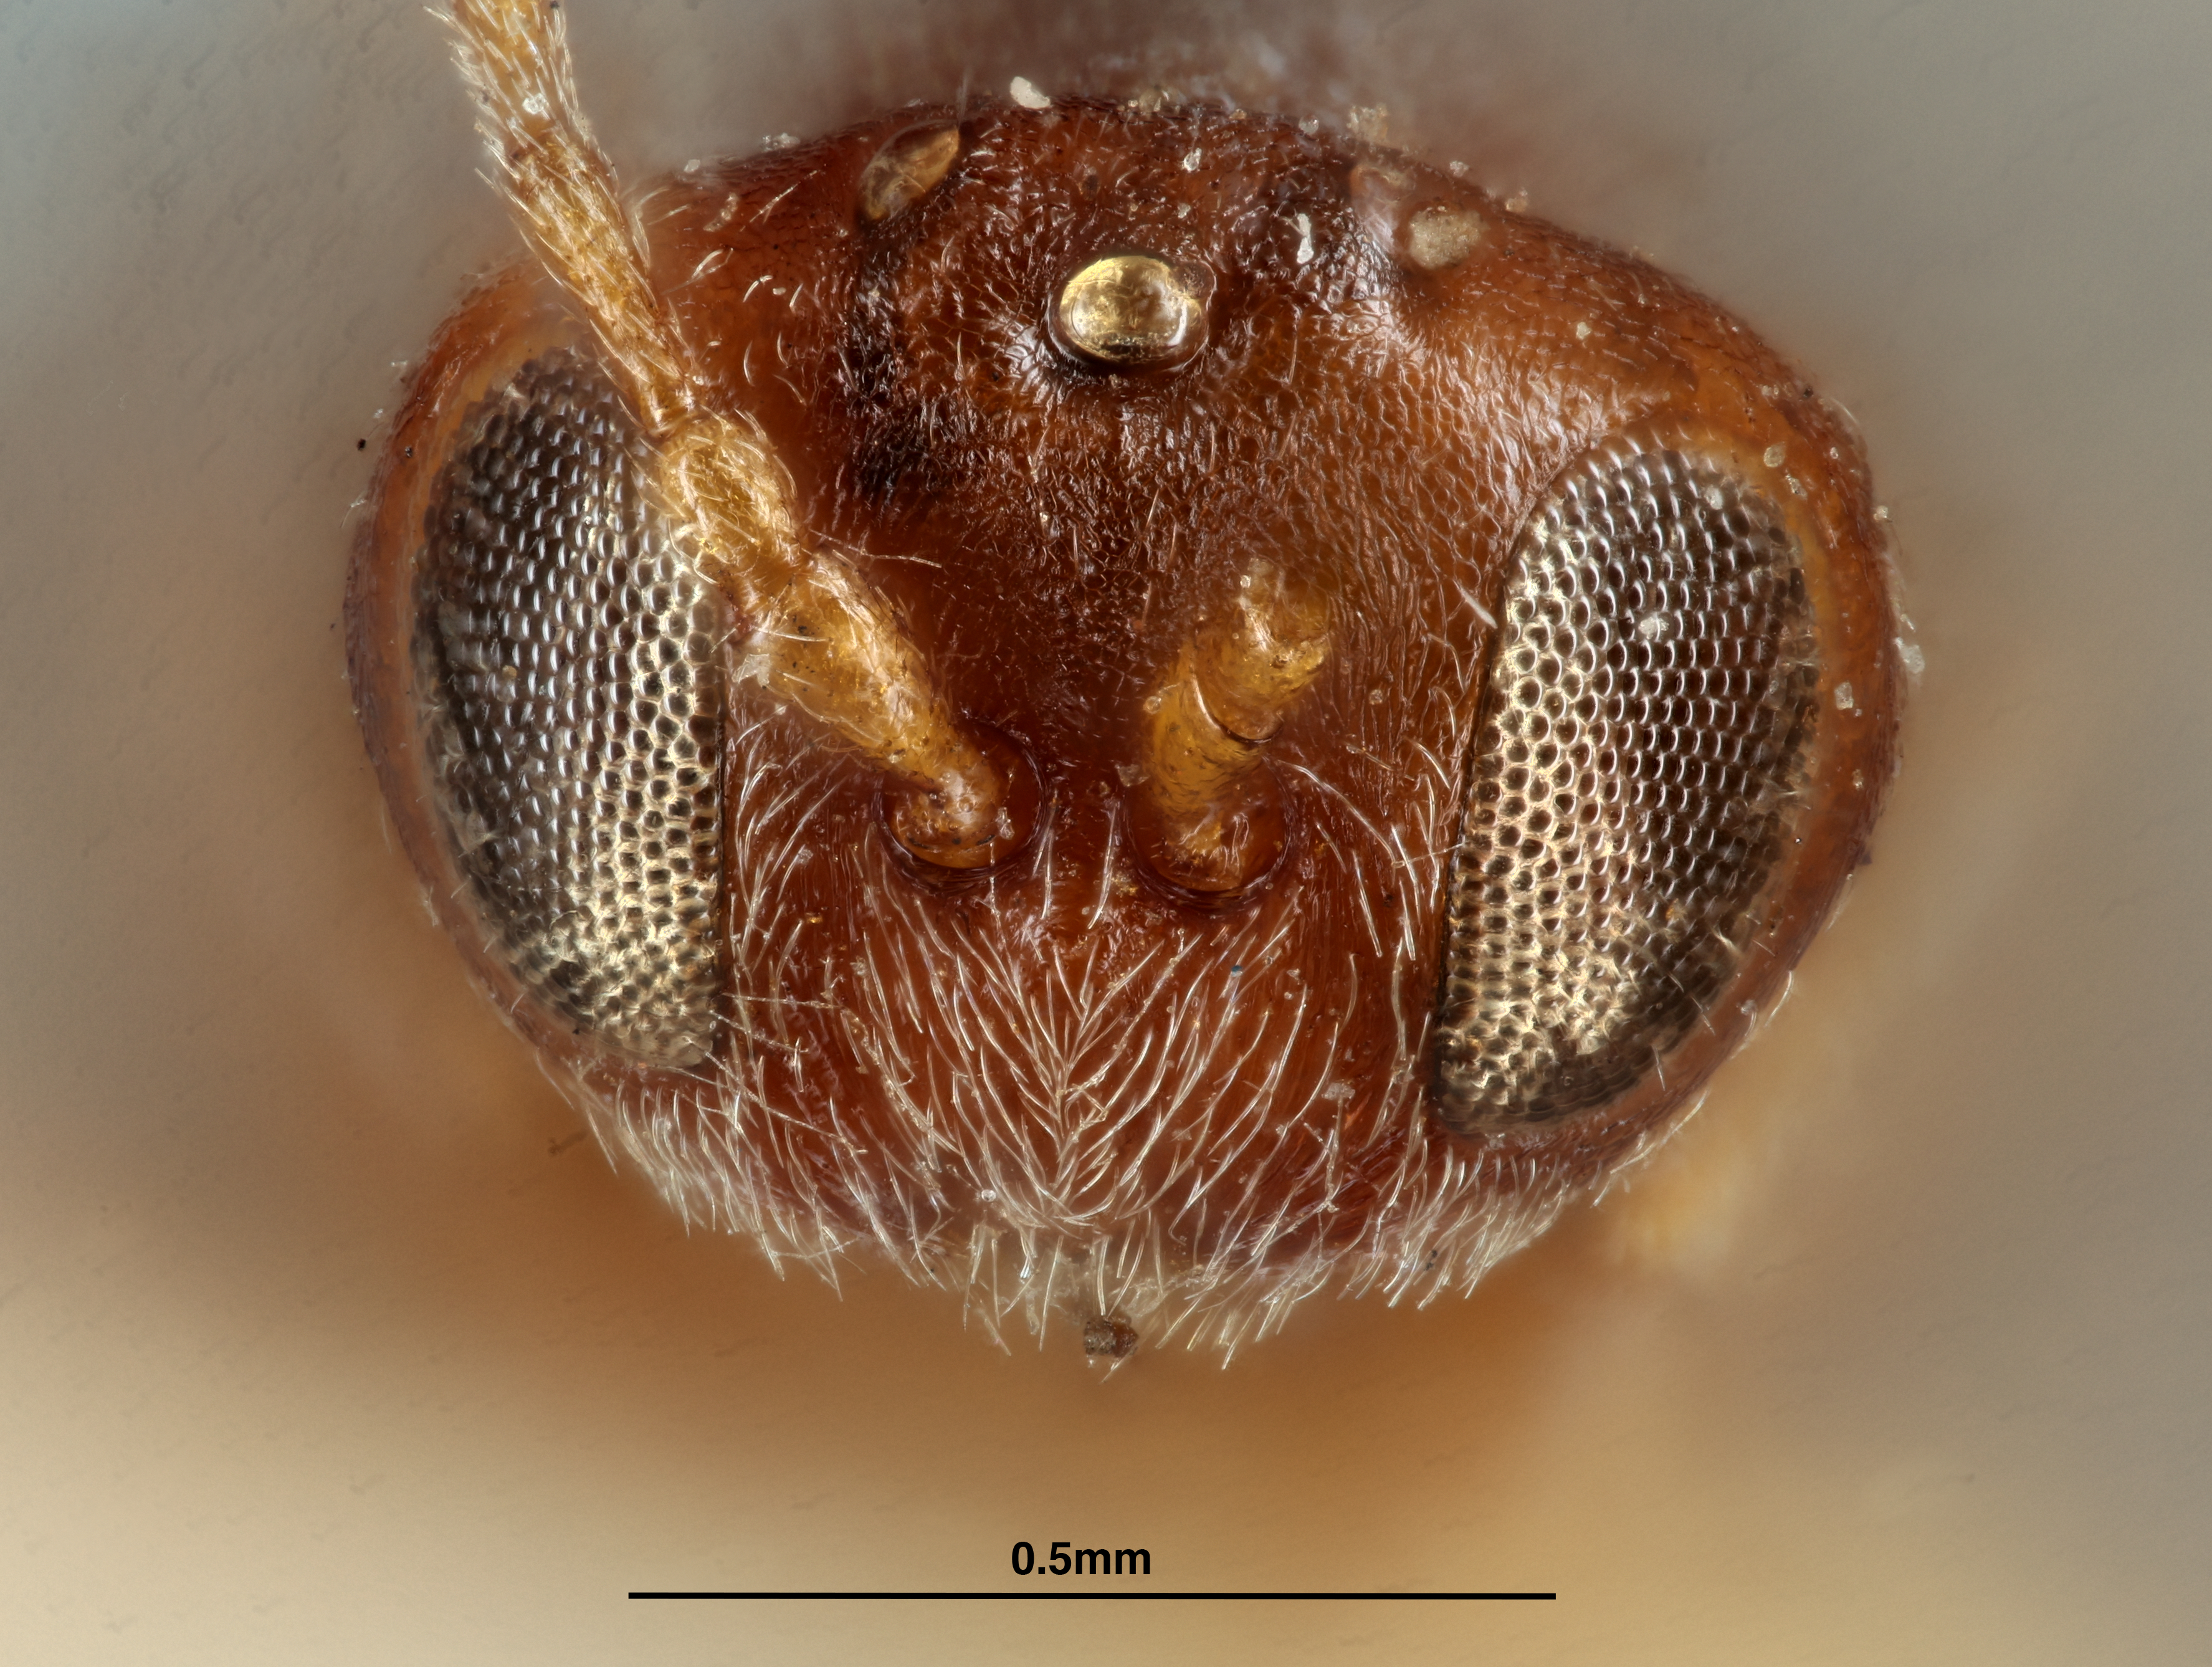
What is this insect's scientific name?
Callirhytis quinqueseptum
